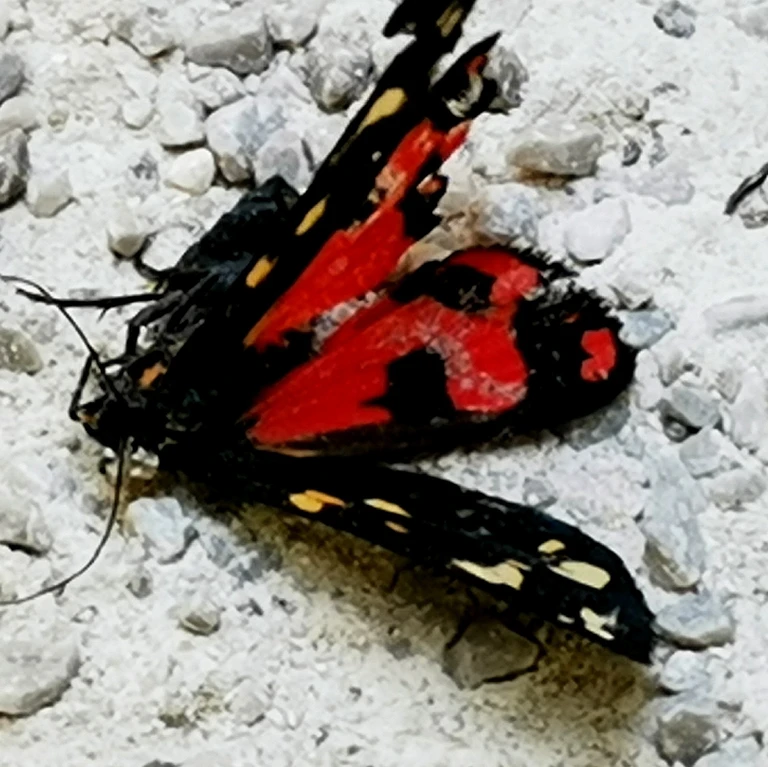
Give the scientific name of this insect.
Callimorpha dominula
